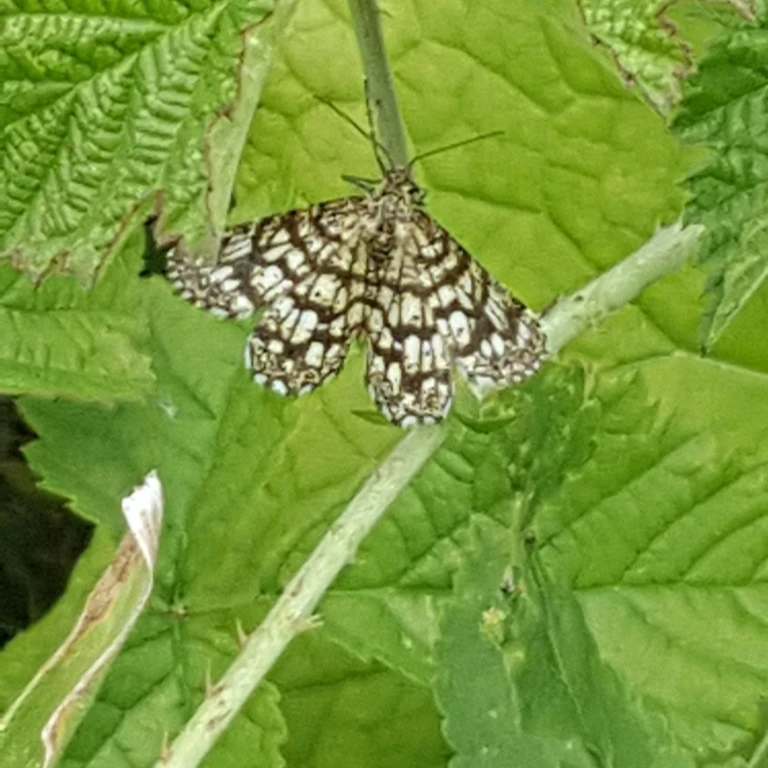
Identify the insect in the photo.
Chiasmia clathrata
